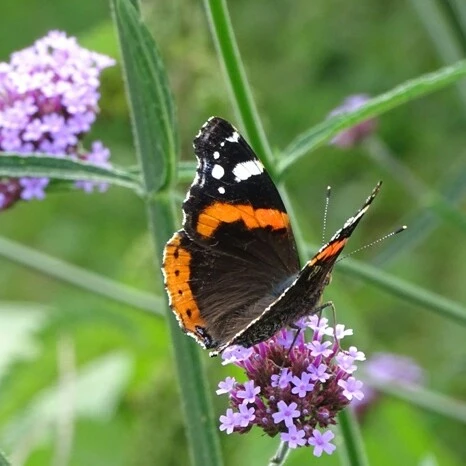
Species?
Vanessa atalanta
